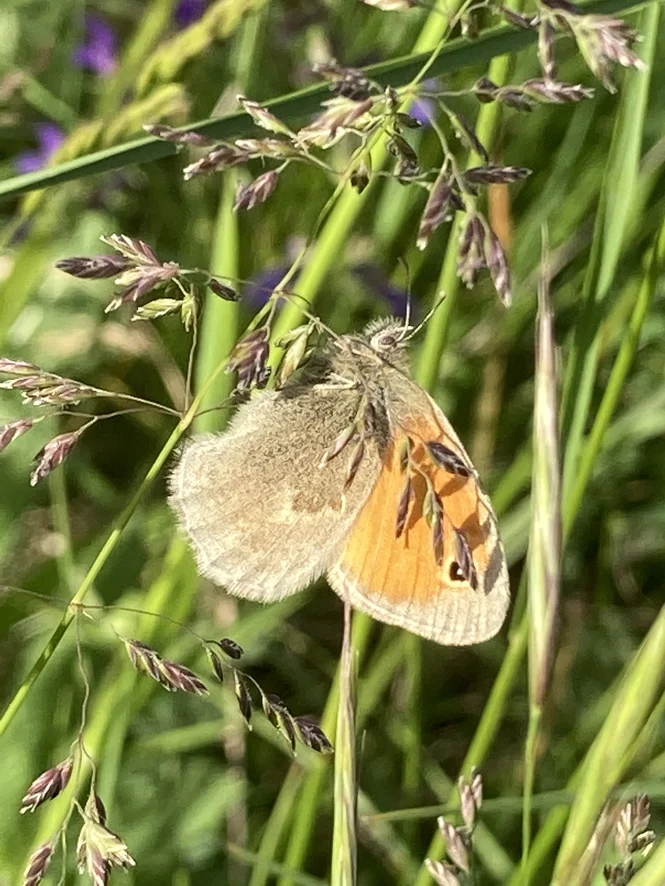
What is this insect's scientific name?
Coenonympha pamphilus
